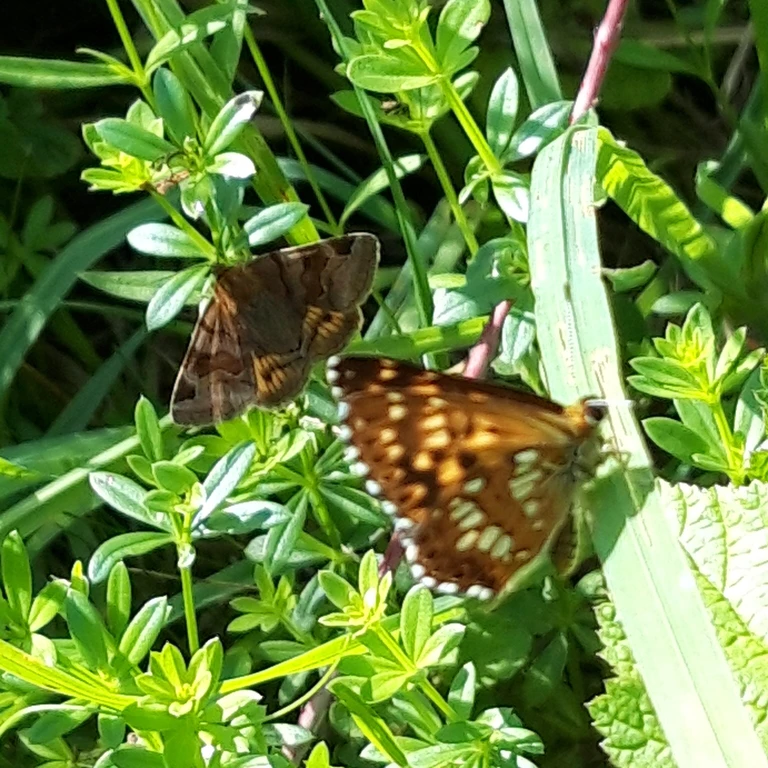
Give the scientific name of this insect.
Hamearis lucina
